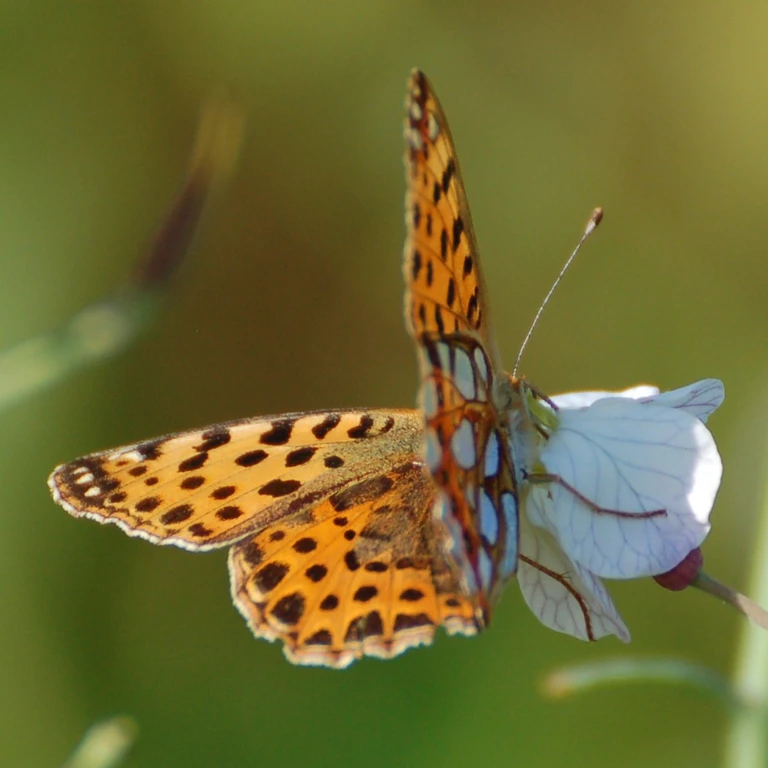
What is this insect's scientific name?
Issoria lathonia
